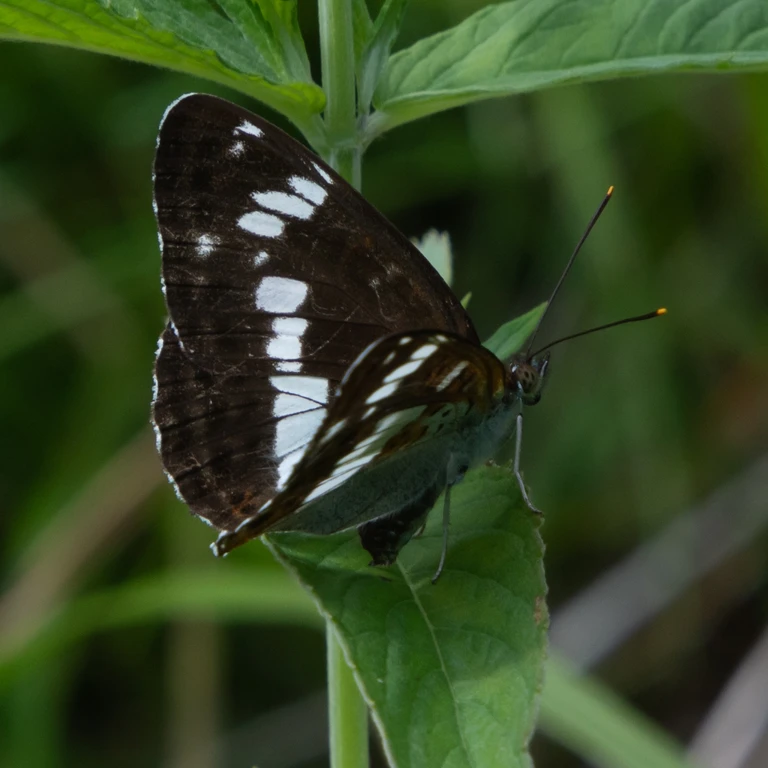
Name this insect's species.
Limenitis camilla (also Ladoga camilla)
